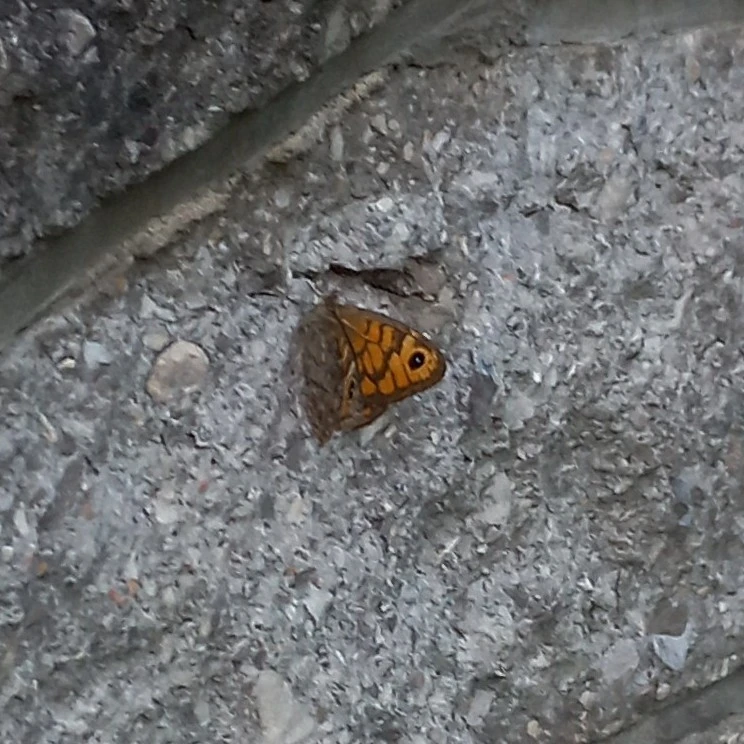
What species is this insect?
Lasiommata megera (also Pararge megera)
